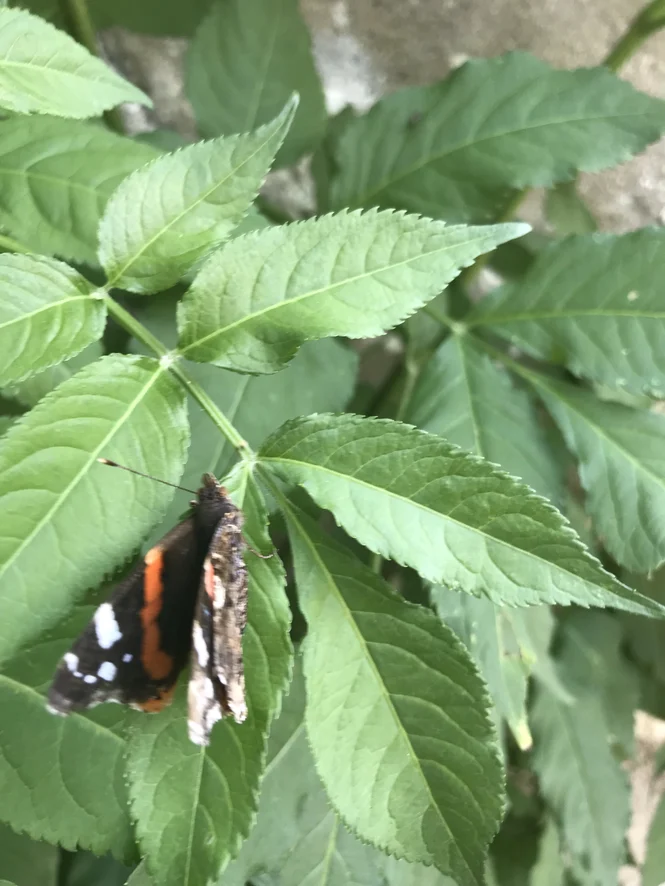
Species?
Vanessa atalanta
